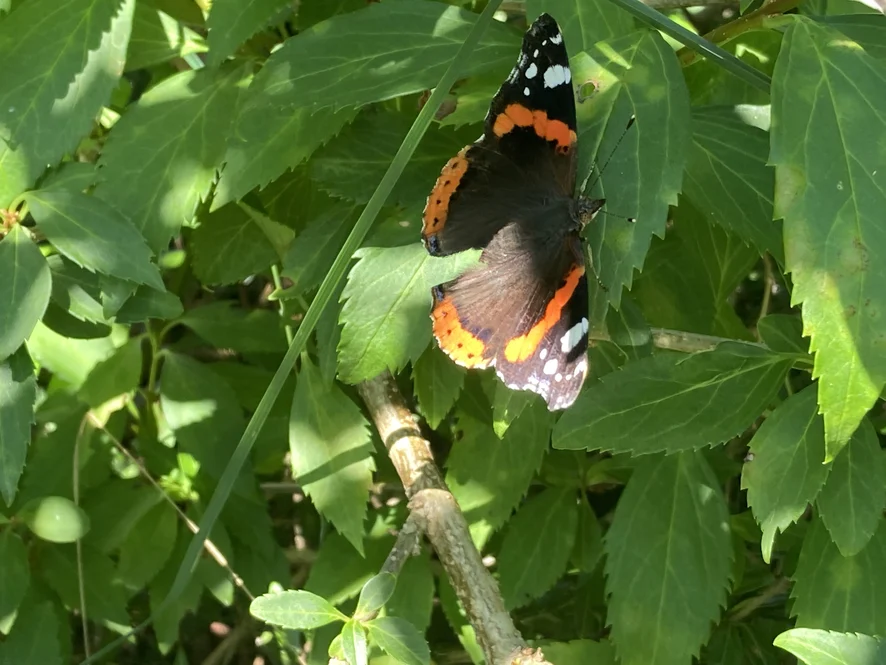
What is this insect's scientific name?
Vanessa atalanta
